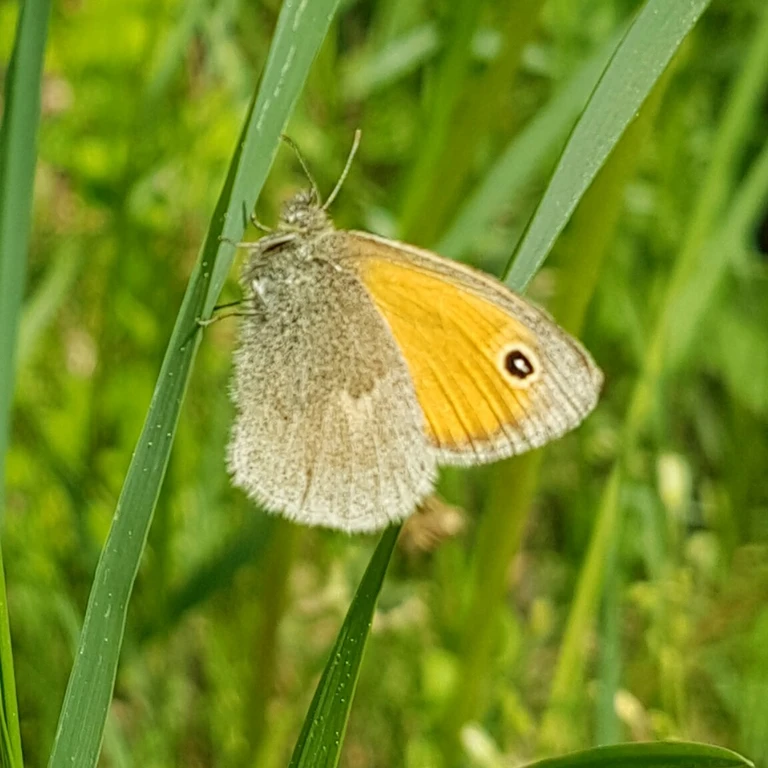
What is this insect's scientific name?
Coenonympha pamphilus
